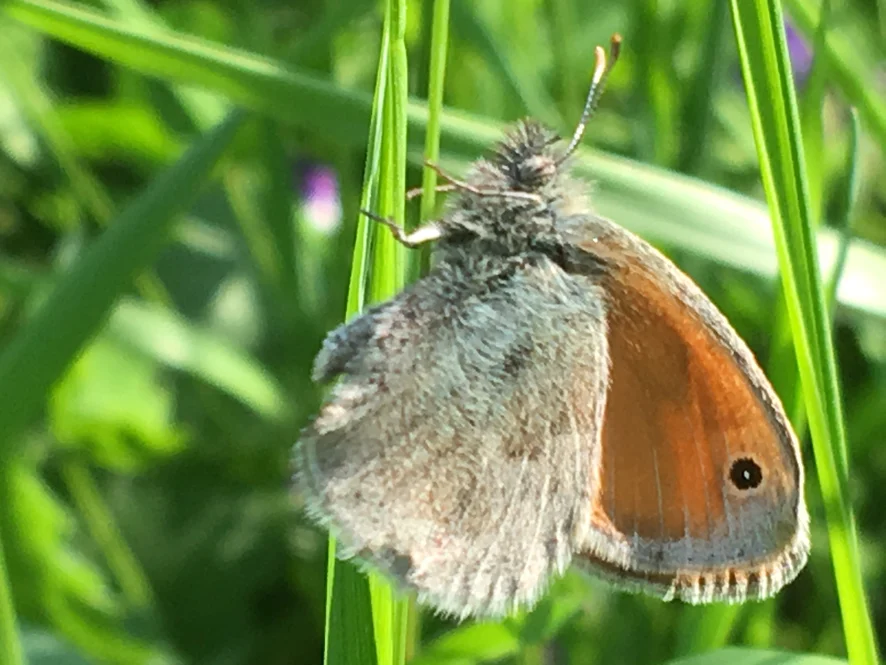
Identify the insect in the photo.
Coenonympha pamphilus
